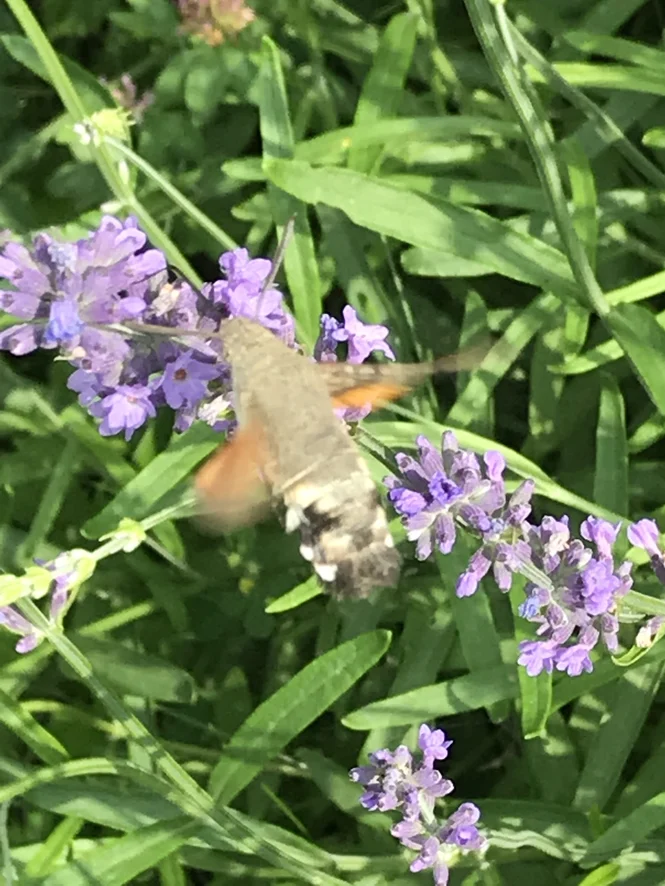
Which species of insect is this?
Macroglossum stellatarum
